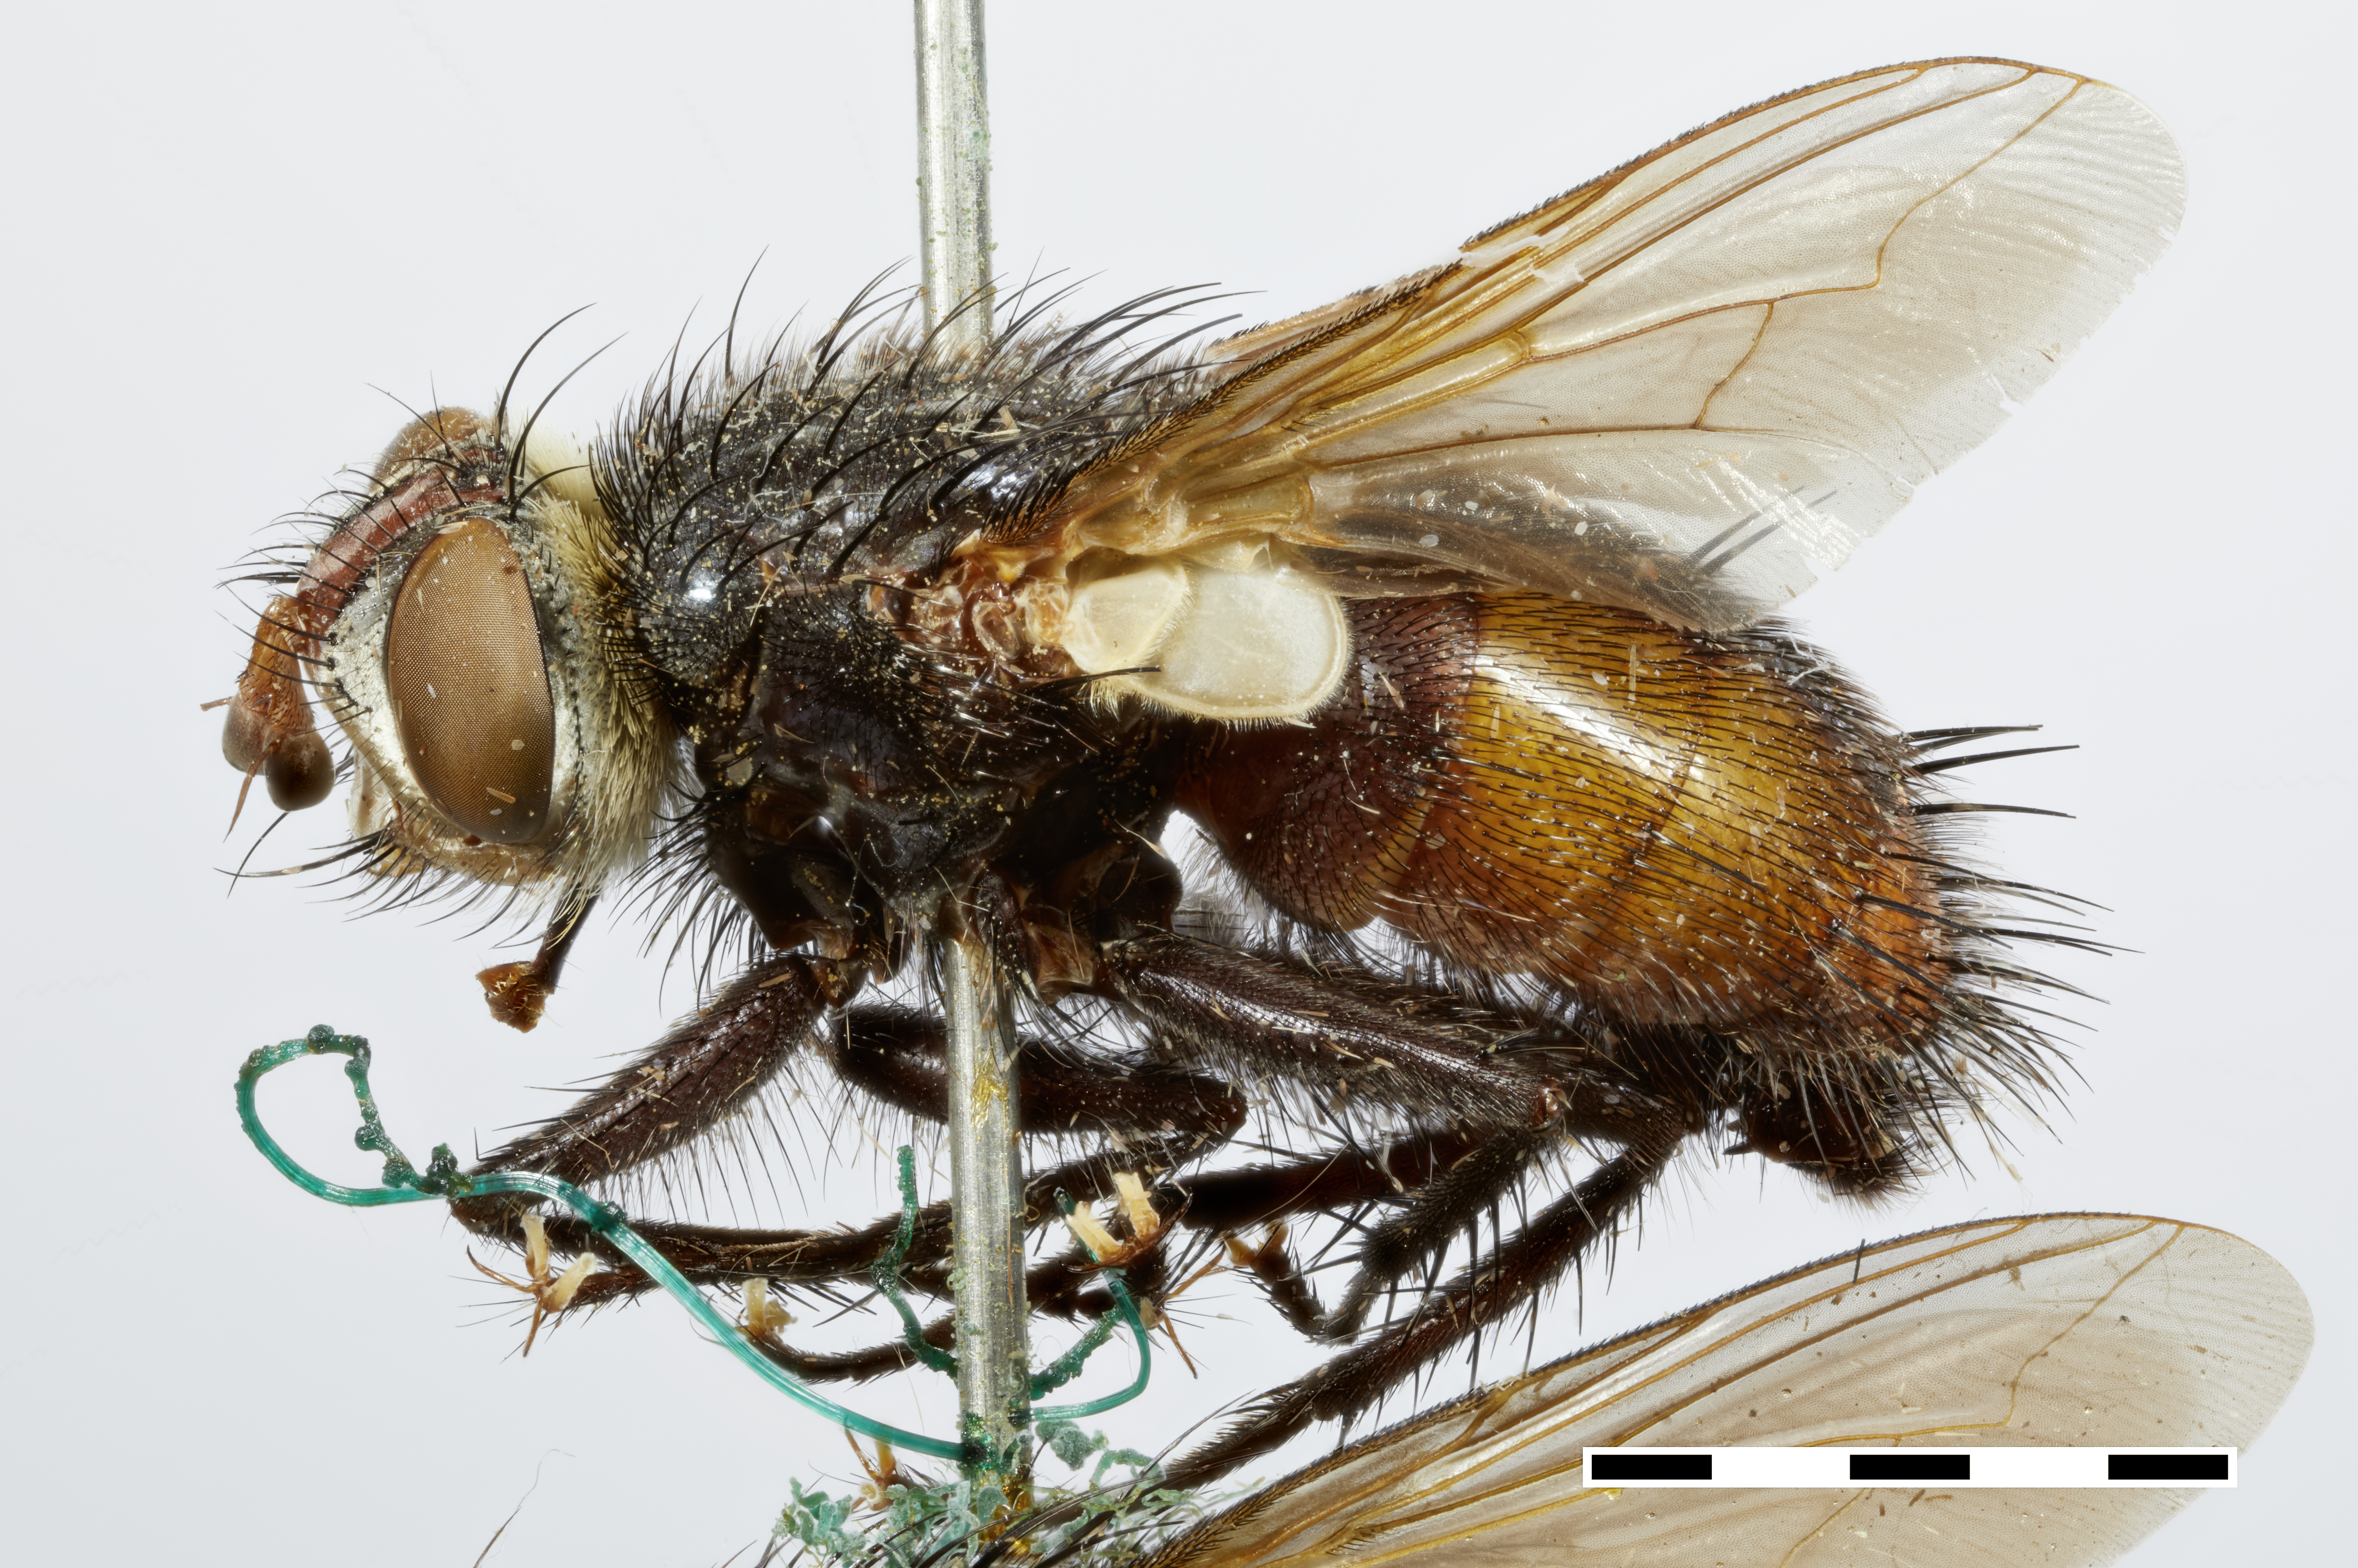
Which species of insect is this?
Larvaevoropsis orientalis
